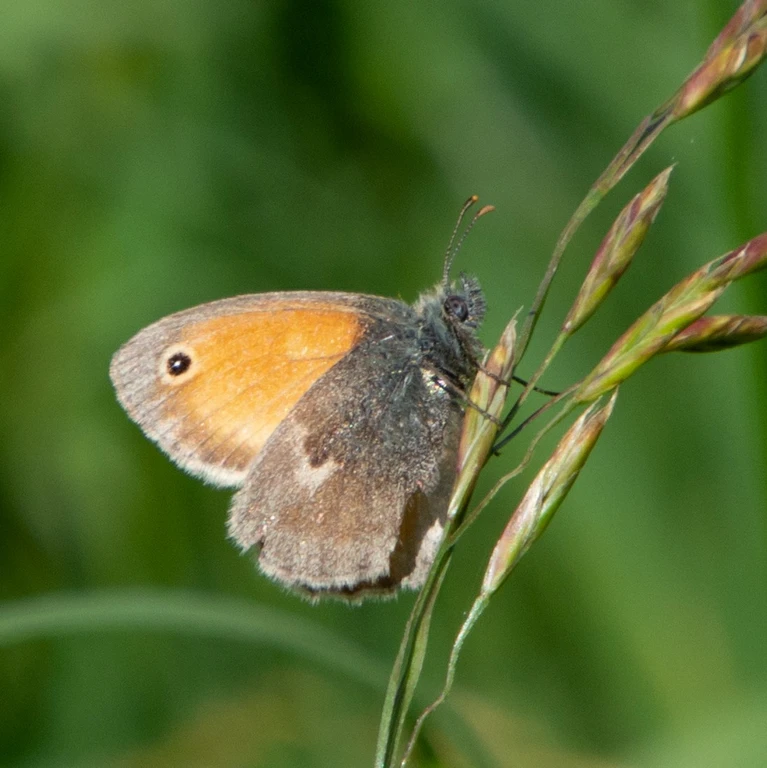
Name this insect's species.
Coenonympha pamphilus
